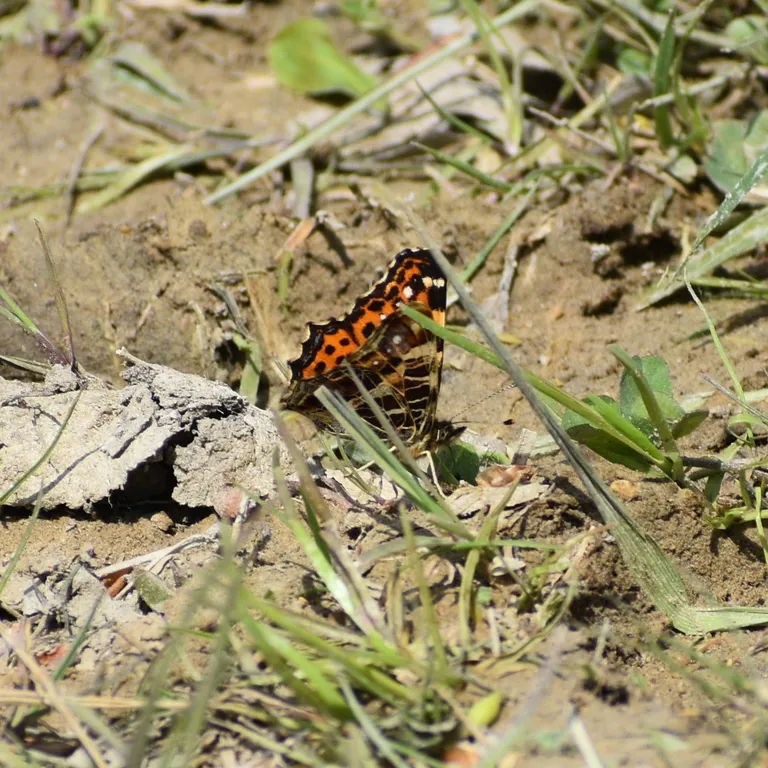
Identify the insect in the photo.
Araschnia levana
